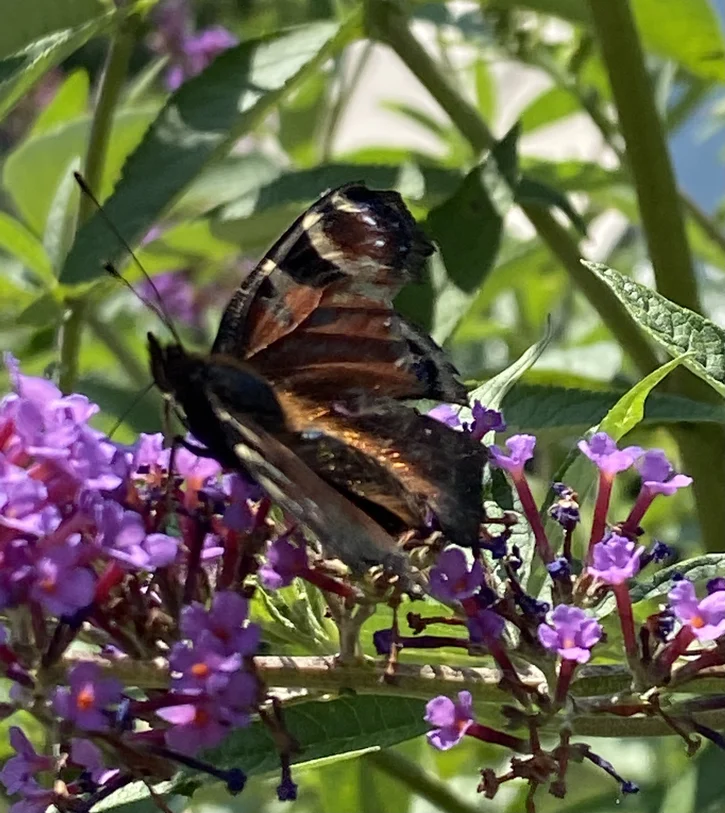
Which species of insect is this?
Aglais io
